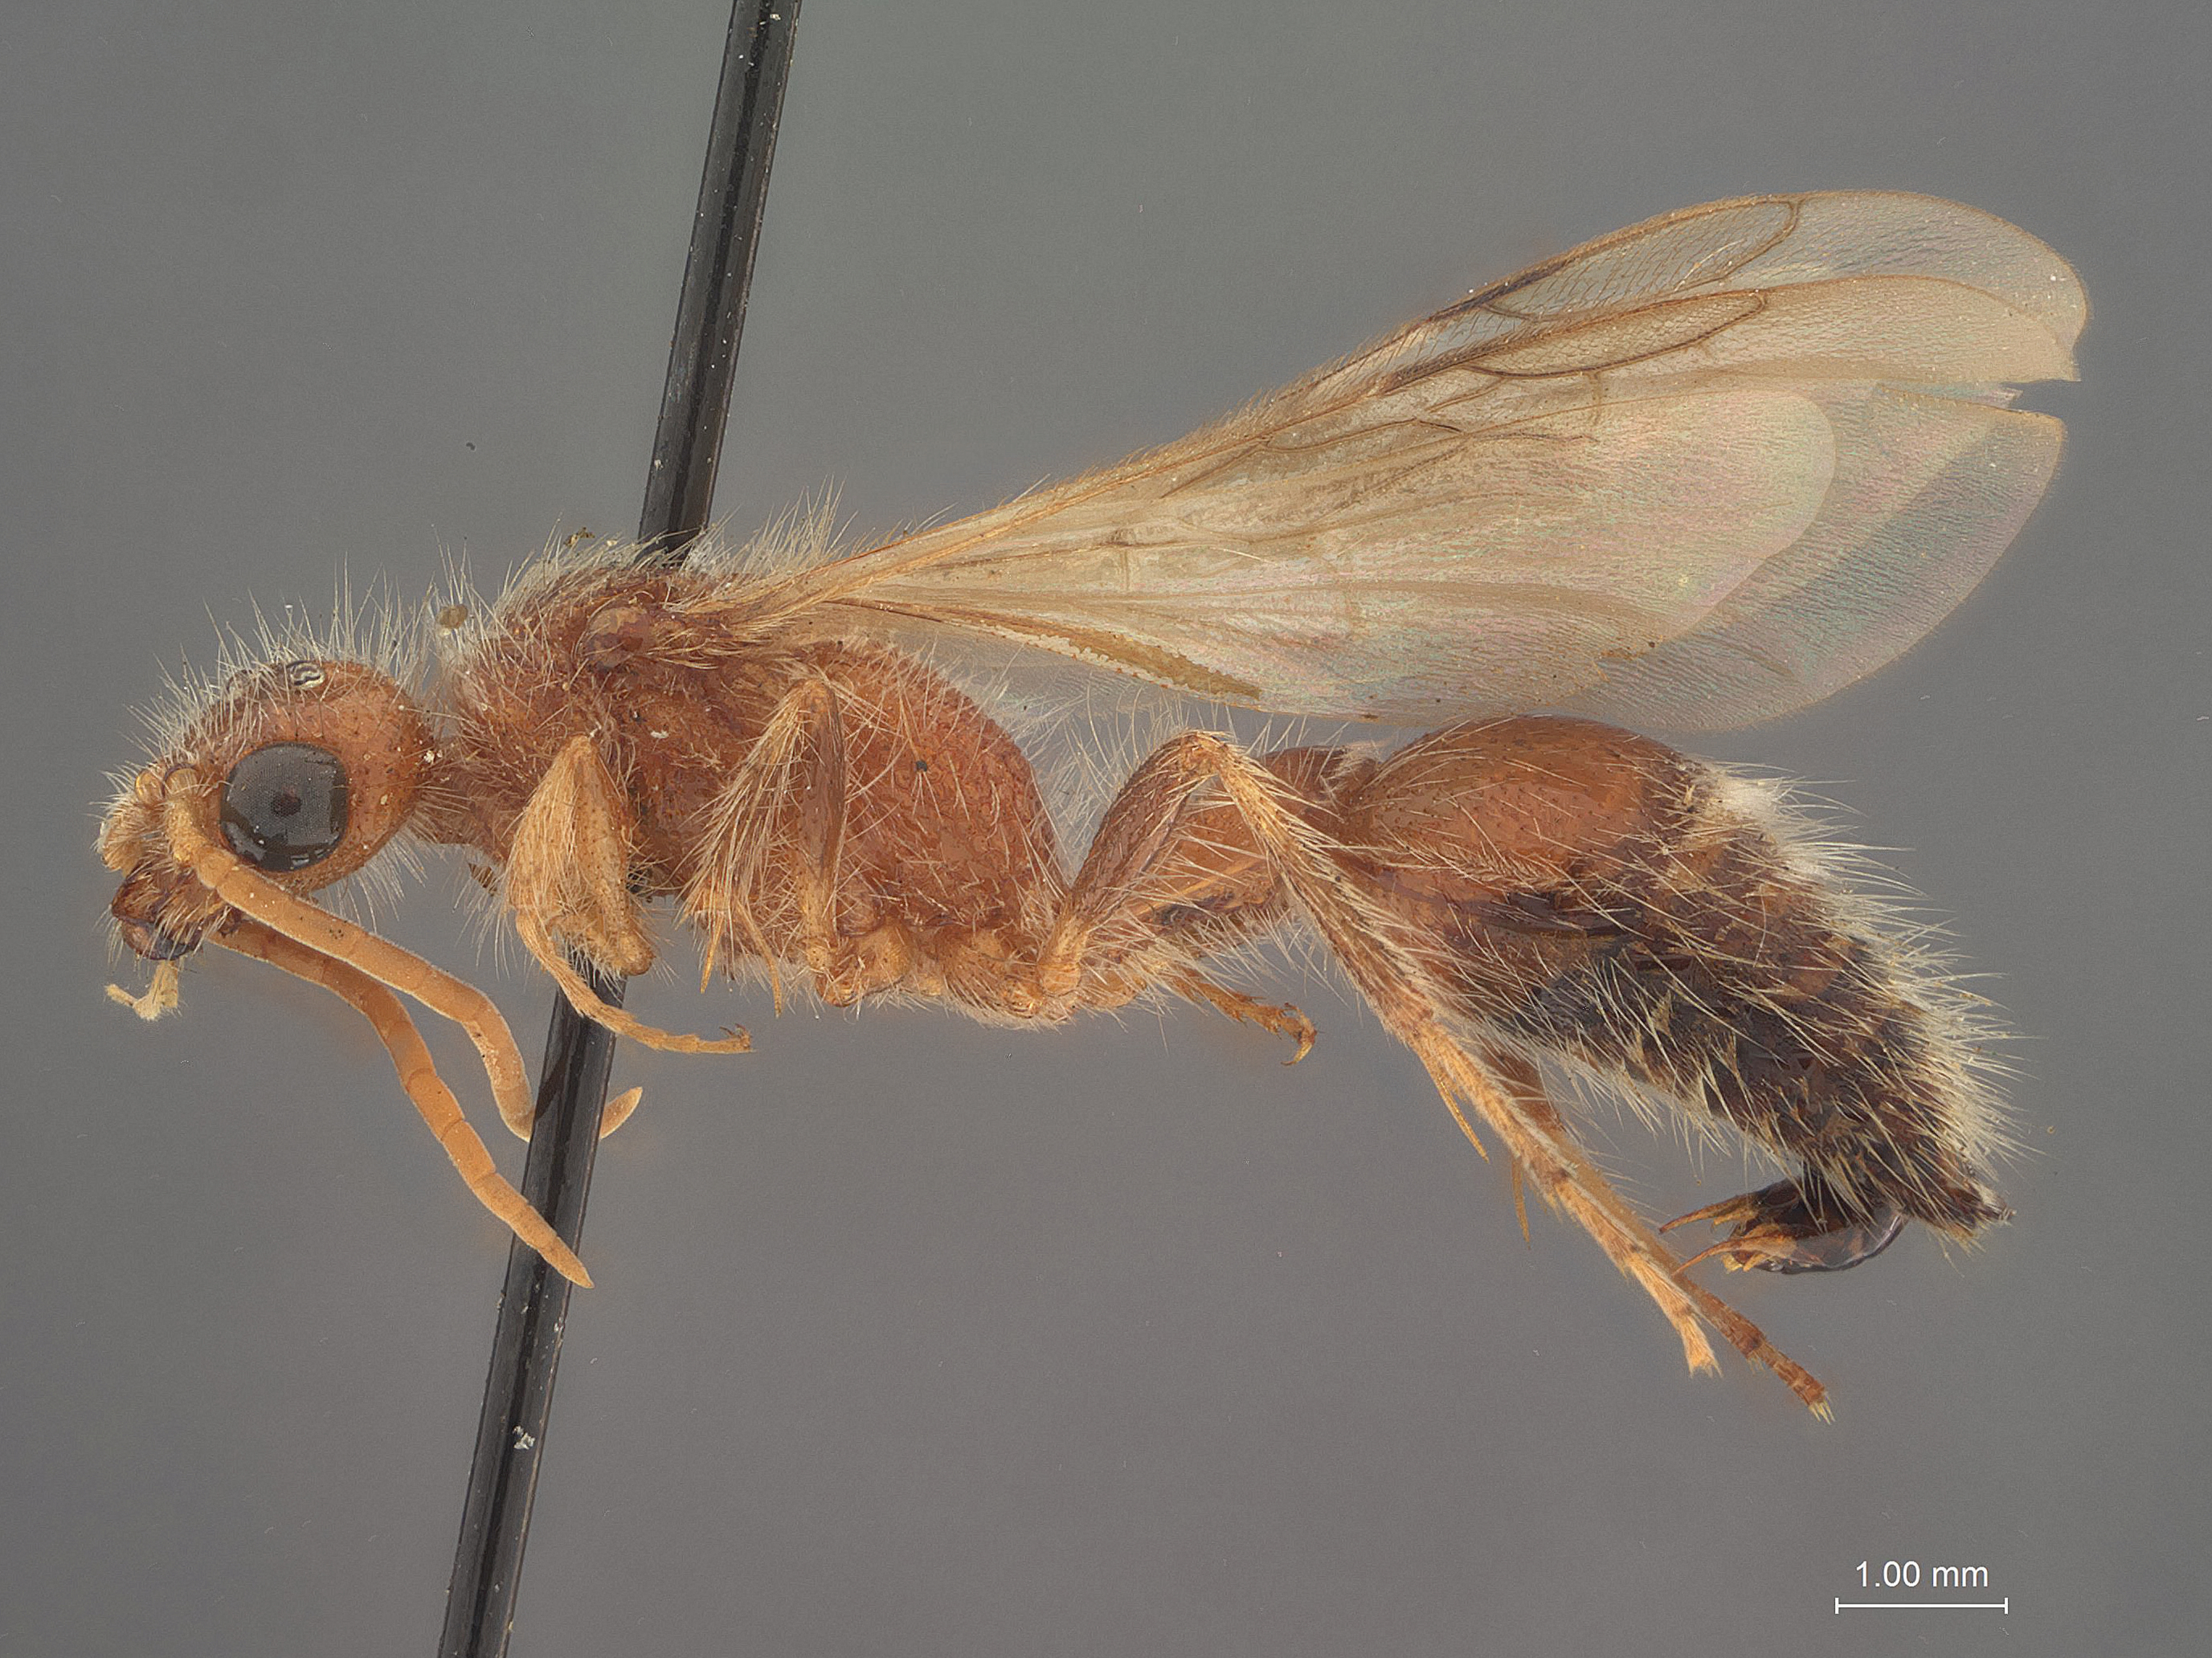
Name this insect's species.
Odontophotopsis mellicausa
